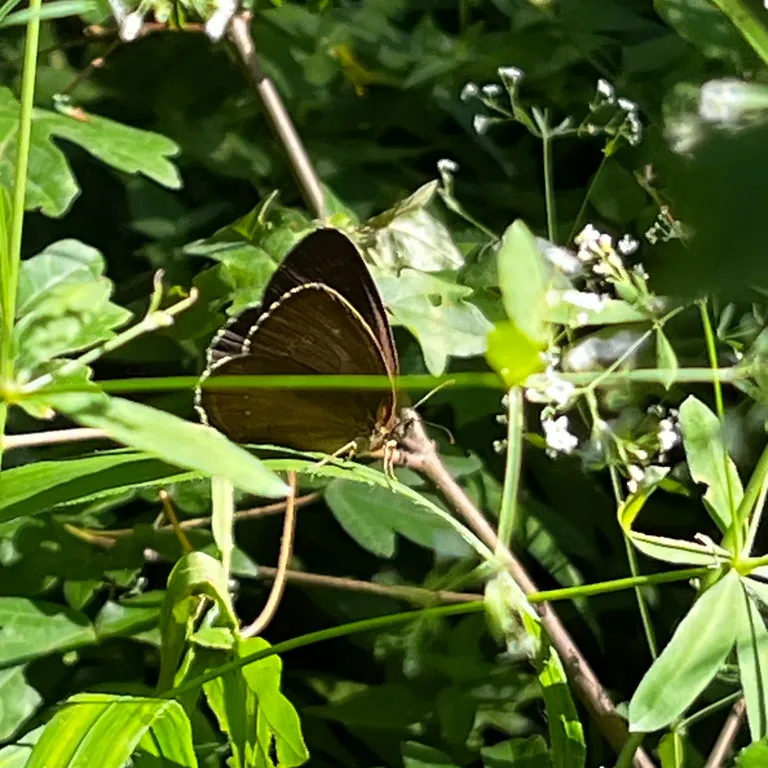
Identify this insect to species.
Aphantopus hyperantus
